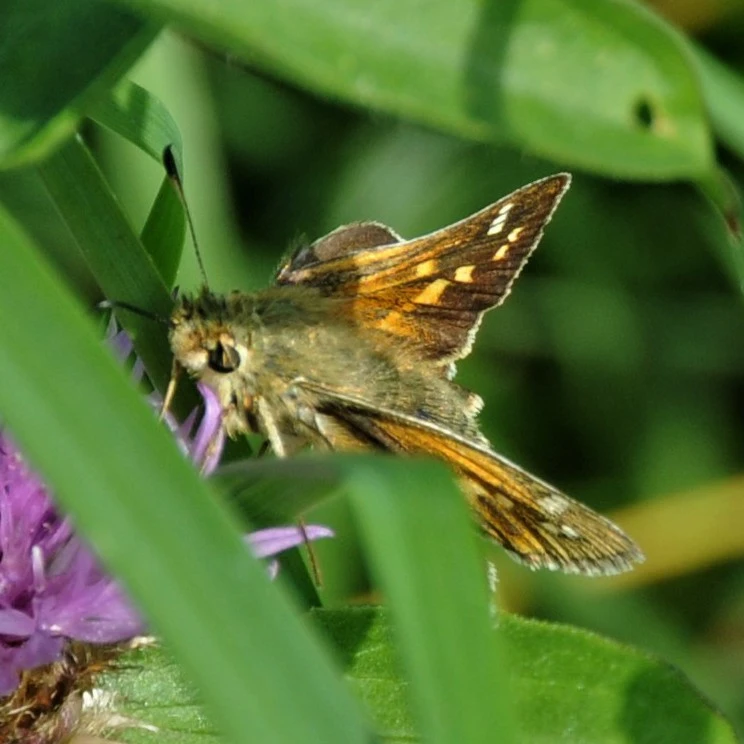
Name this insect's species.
Hesperia comma
